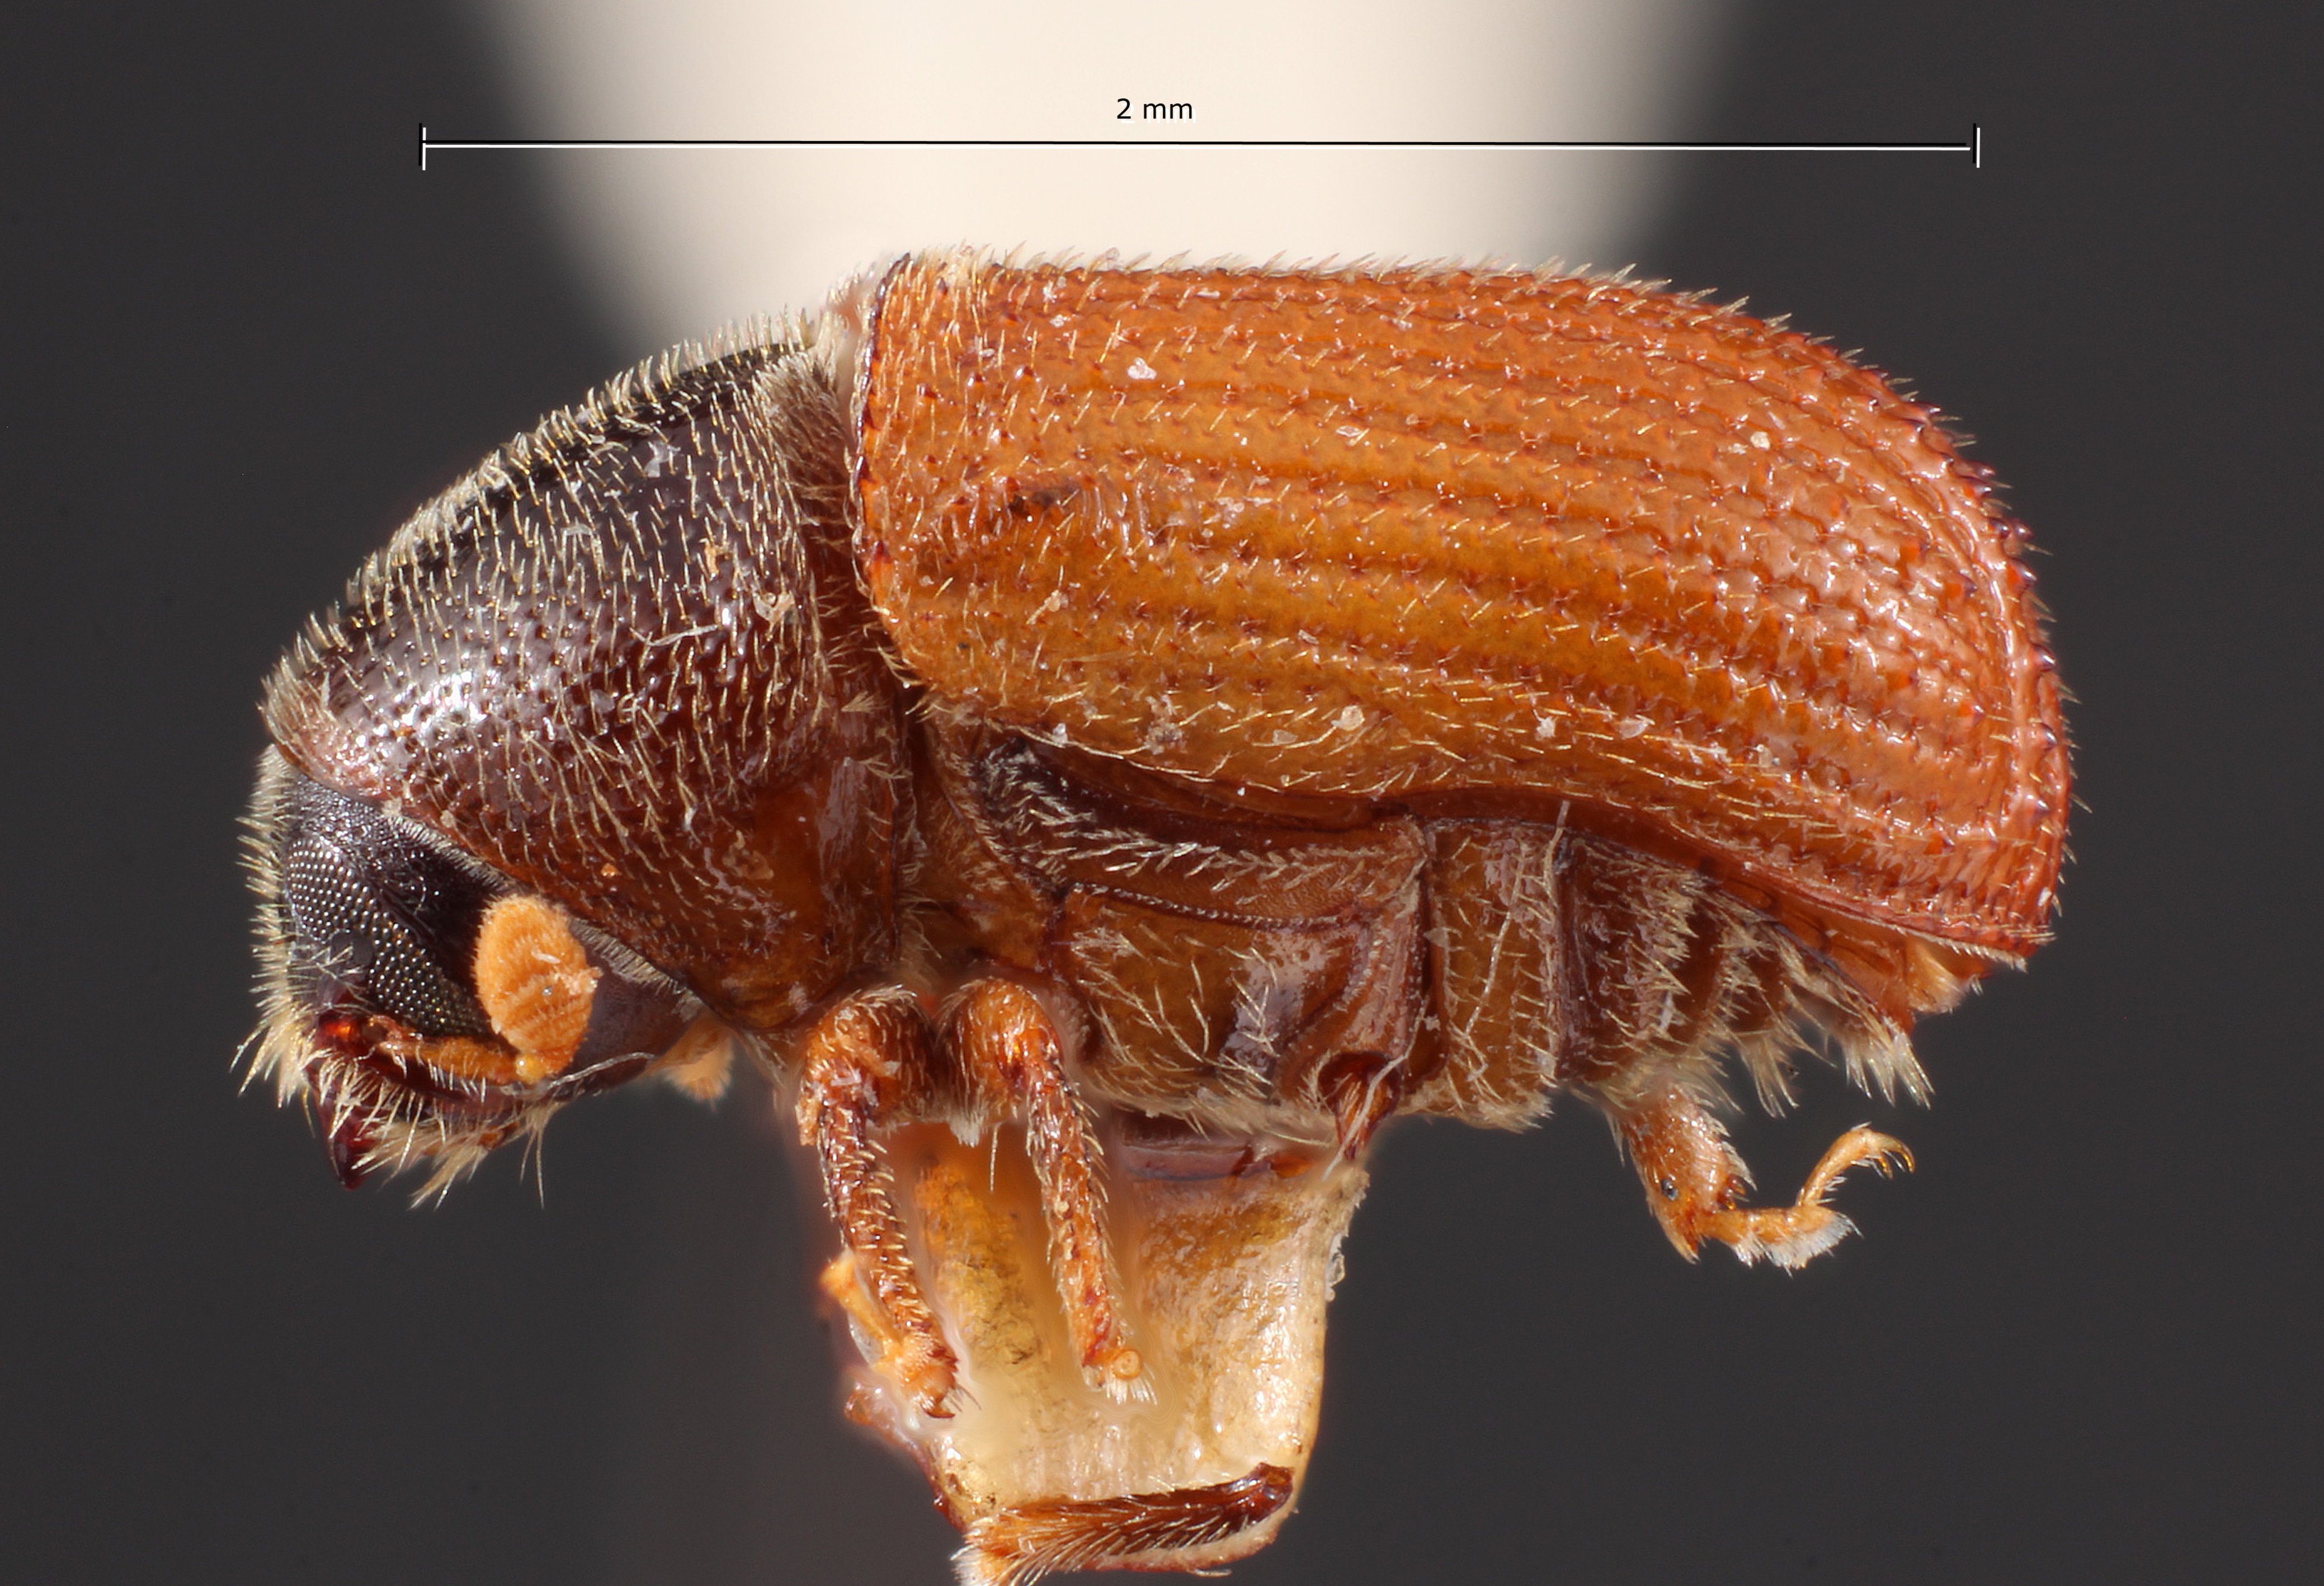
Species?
Phloeosinus rusti
